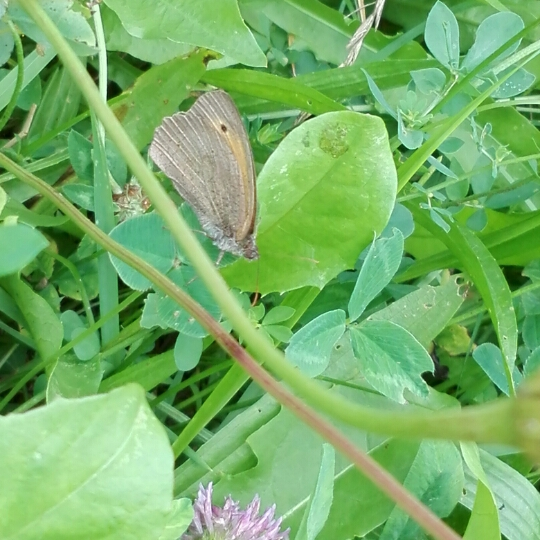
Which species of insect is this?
Maniola jurtina
